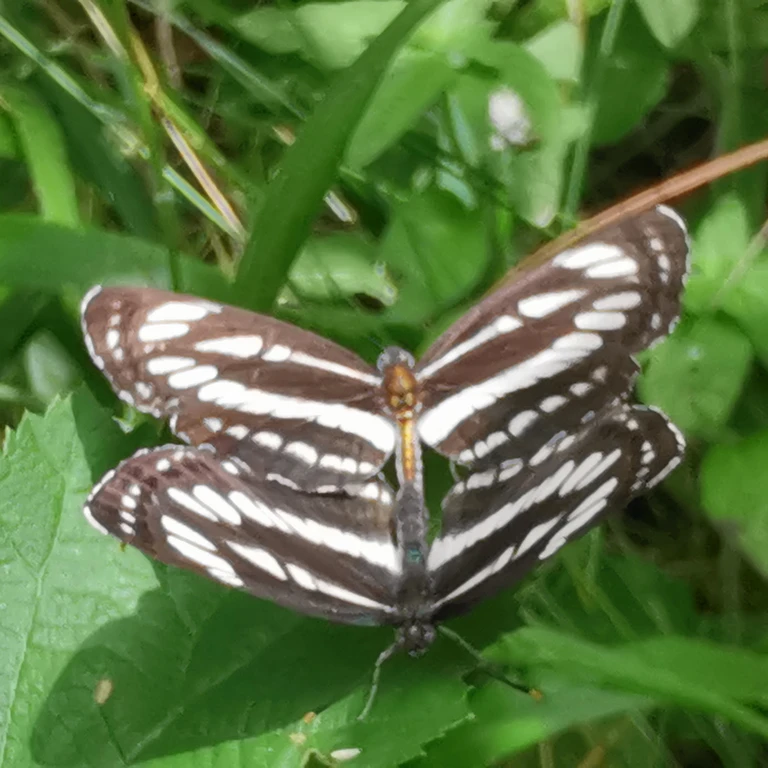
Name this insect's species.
Neptis sappho
